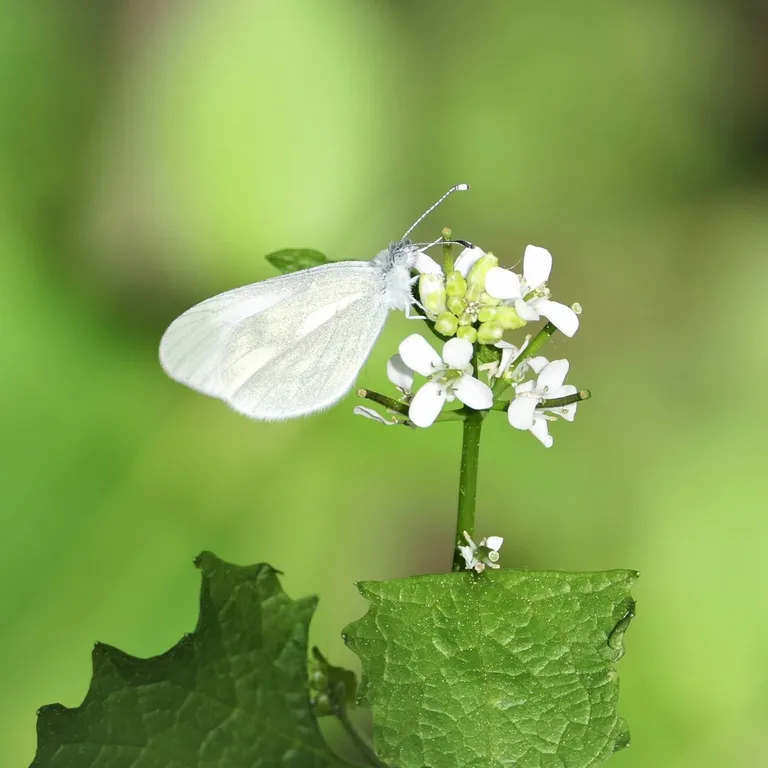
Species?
Leptidea sinapis/juvernica
